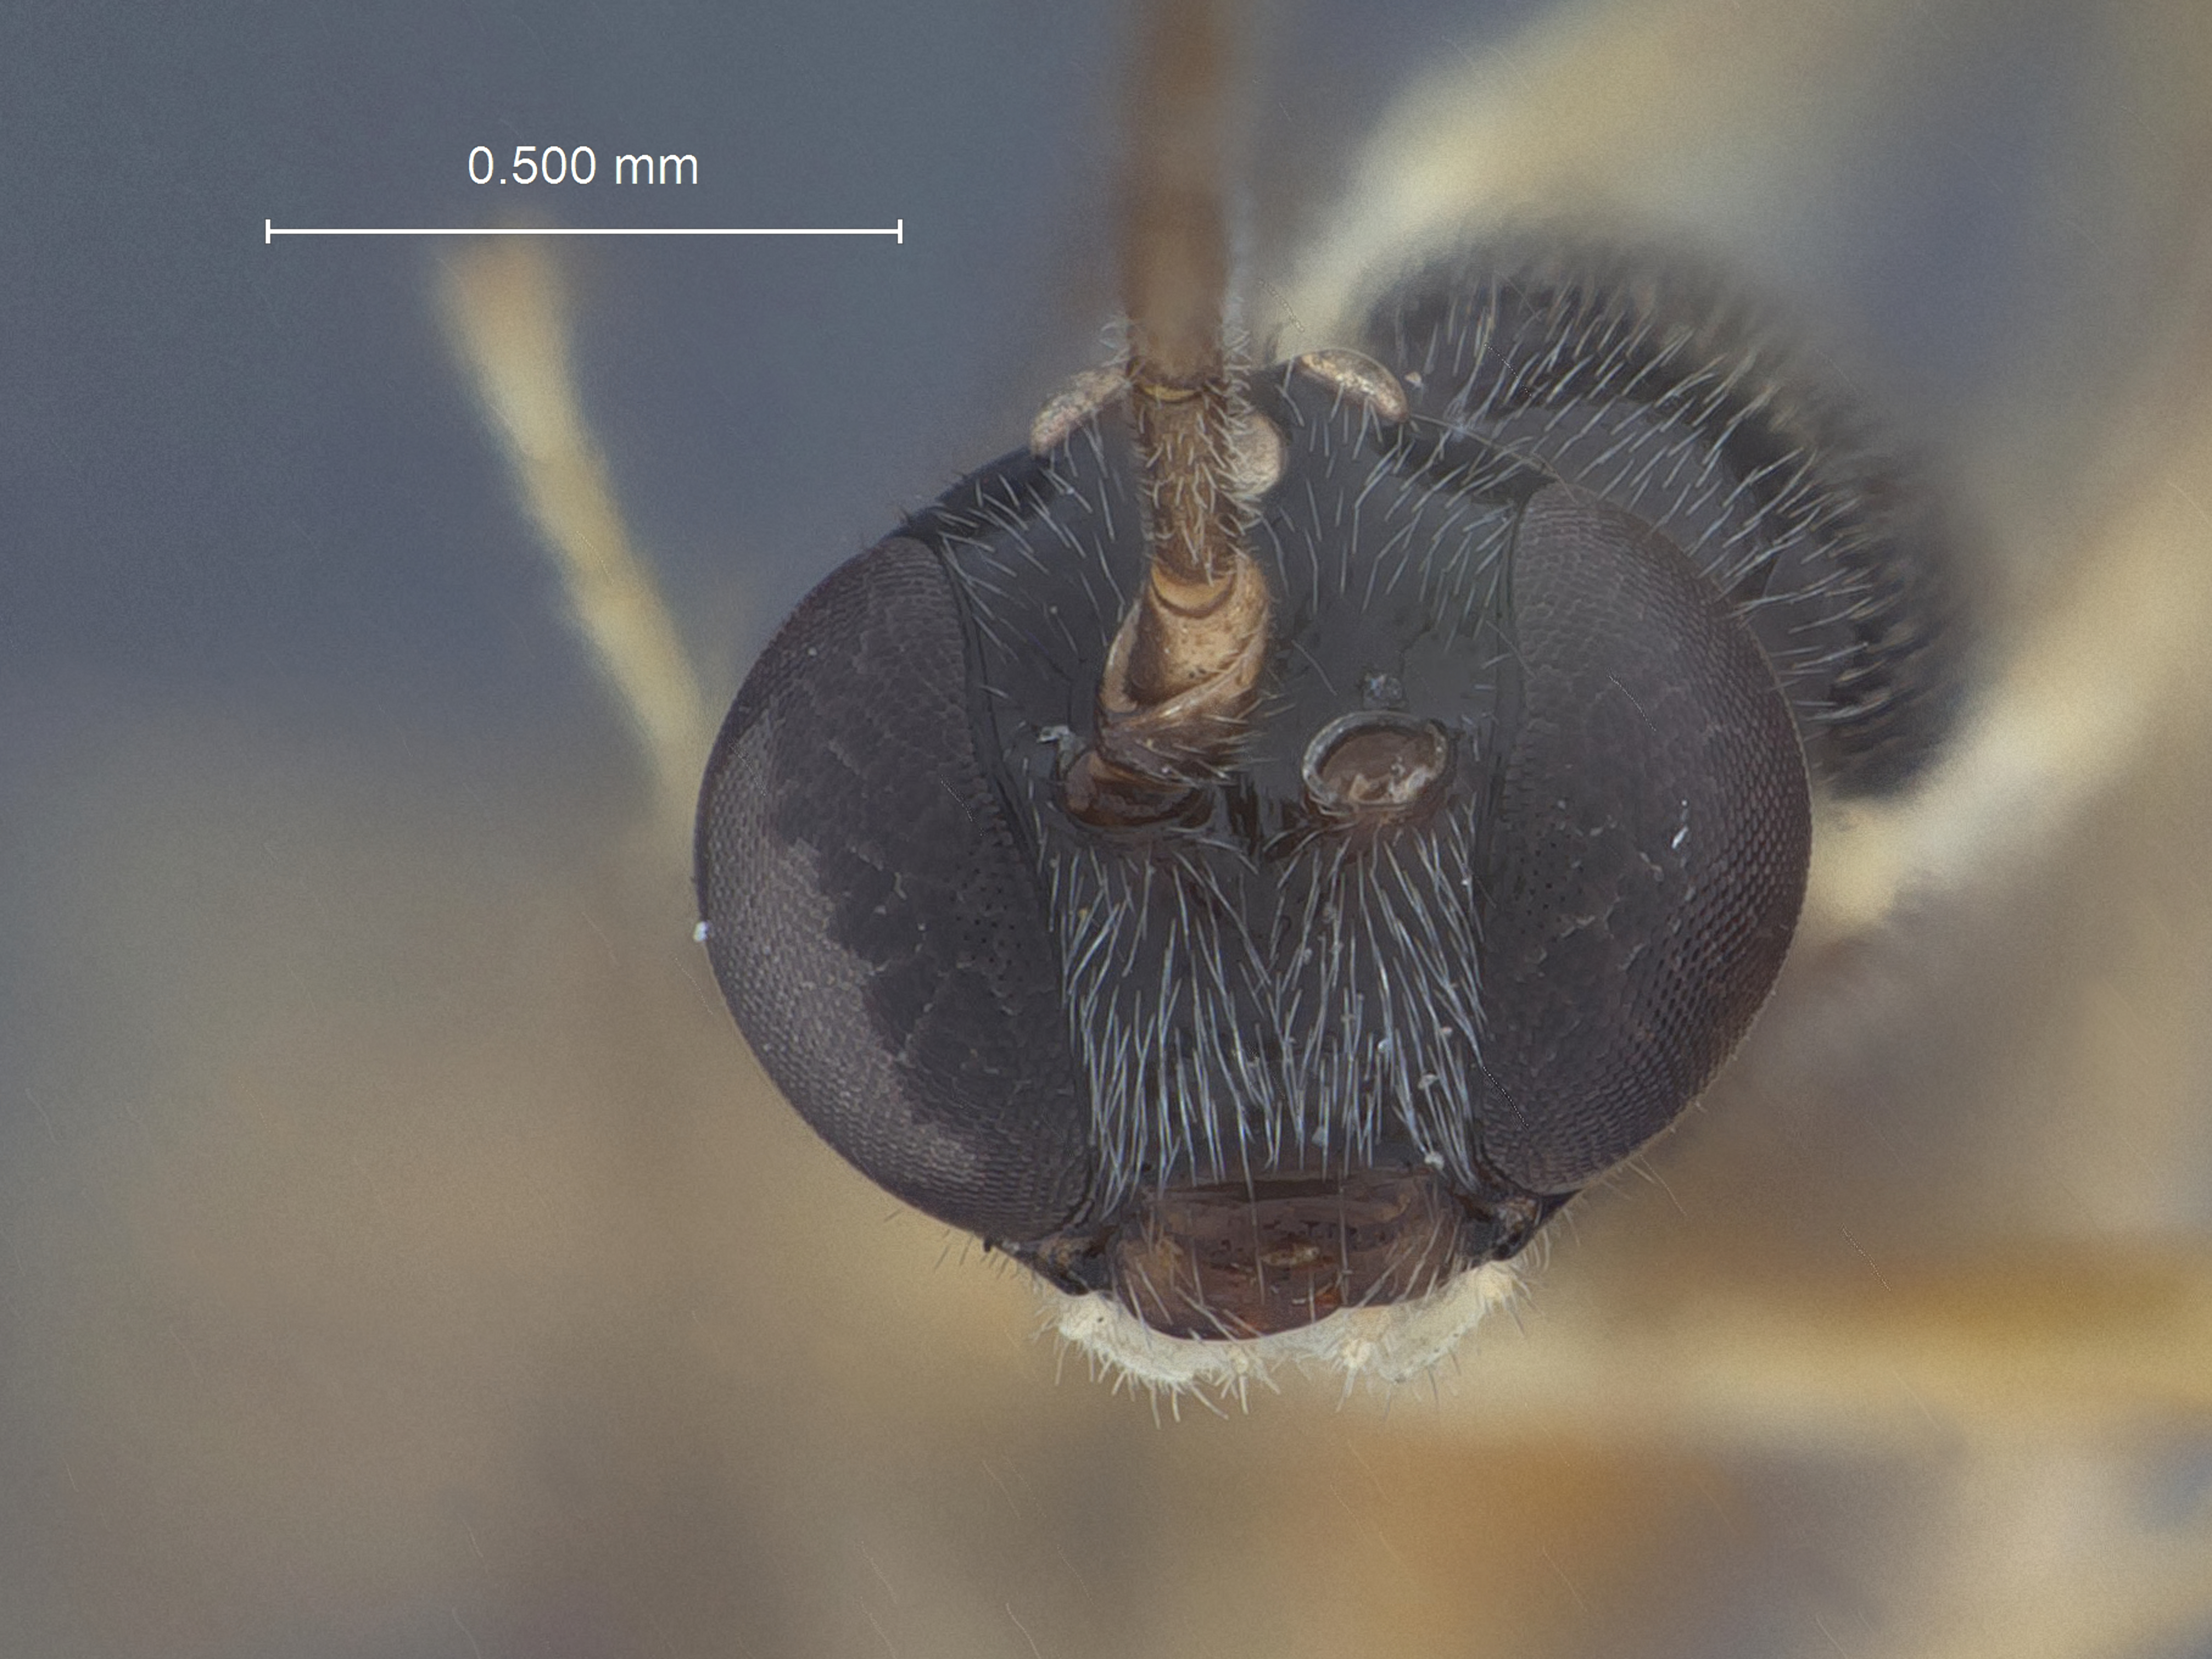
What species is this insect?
Apistephialtes coracinus
